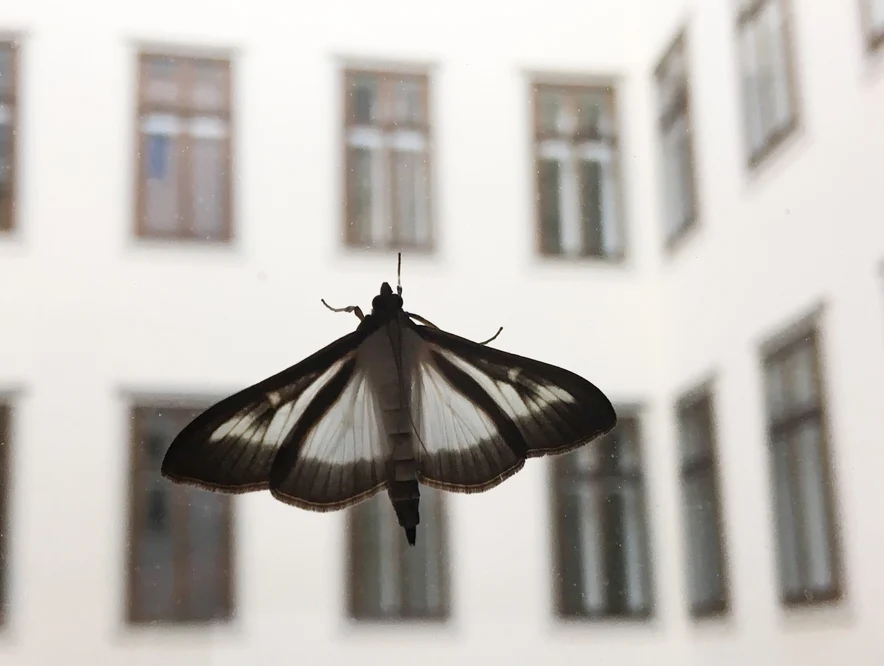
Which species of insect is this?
Cydalima perspectalis
